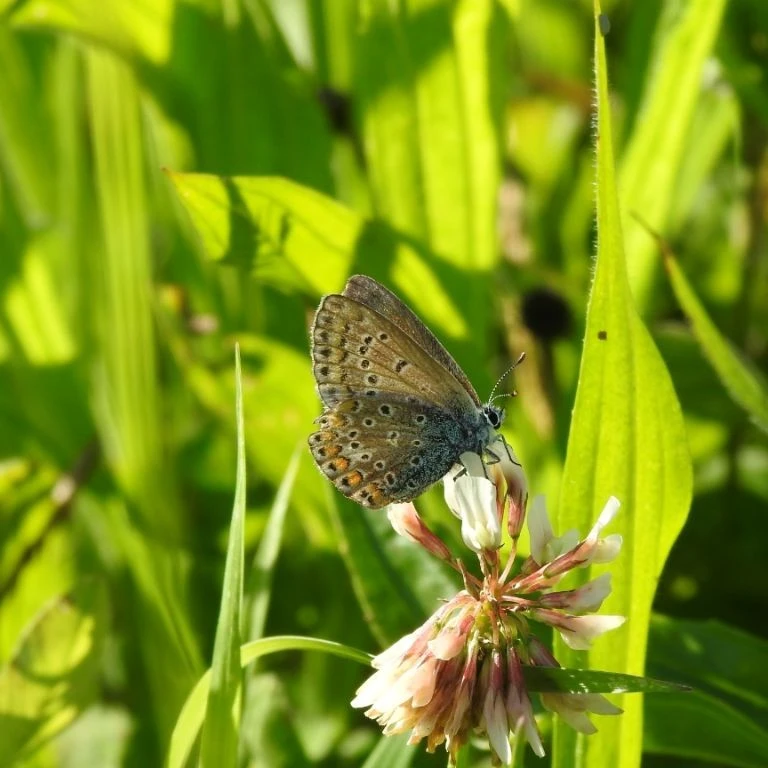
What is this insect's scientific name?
Polyommatus icarus
